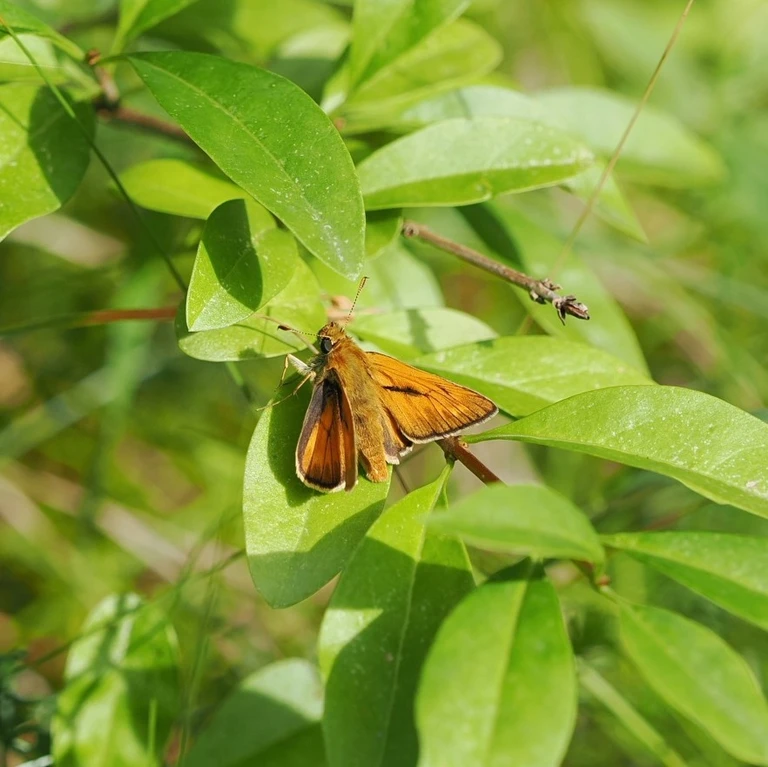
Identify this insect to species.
Ochlodes sylvanus (also Ochlodes venata)
